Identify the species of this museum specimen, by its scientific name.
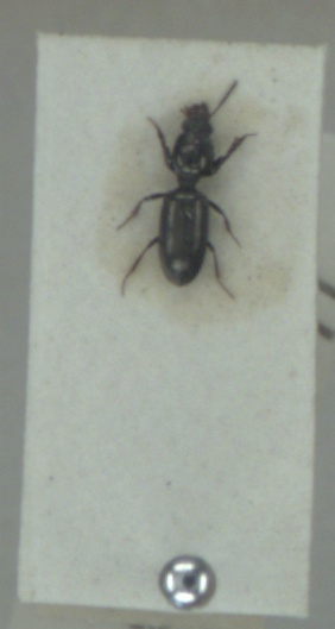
Dyschirius politus
